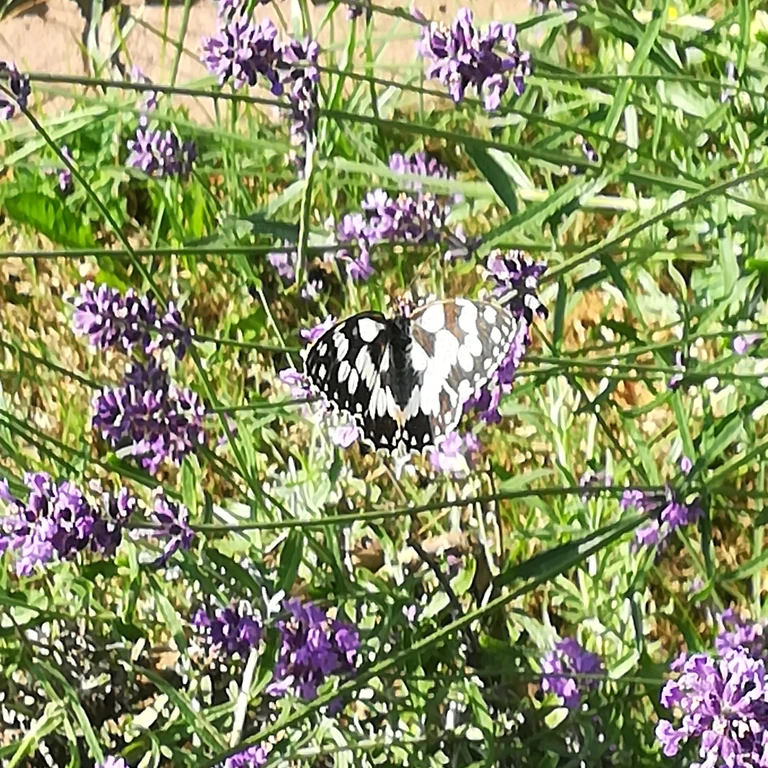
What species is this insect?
Melanargia galathea
